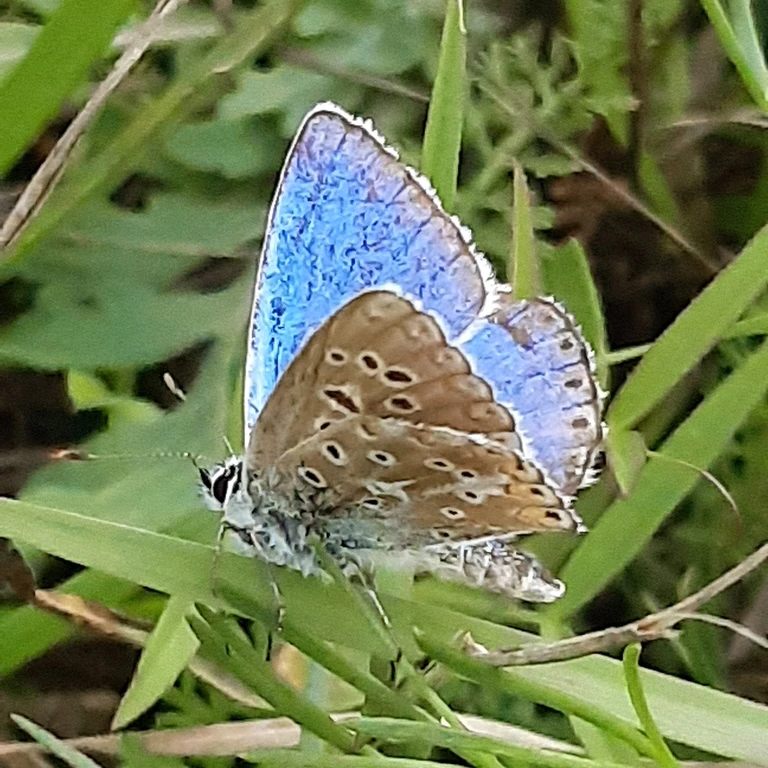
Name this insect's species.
Lysandra bellargus
